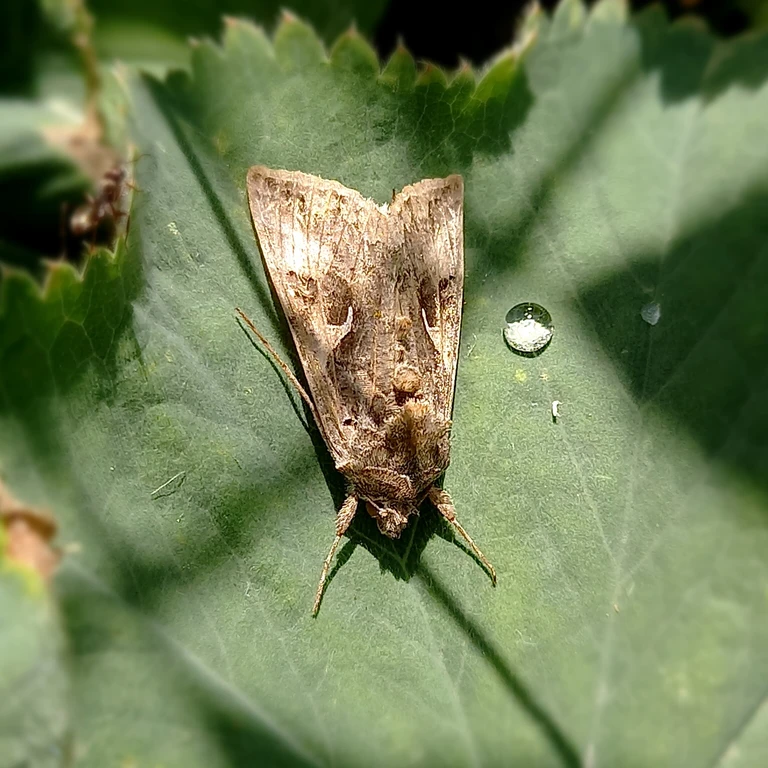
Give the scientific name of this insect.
Autographa gamma
